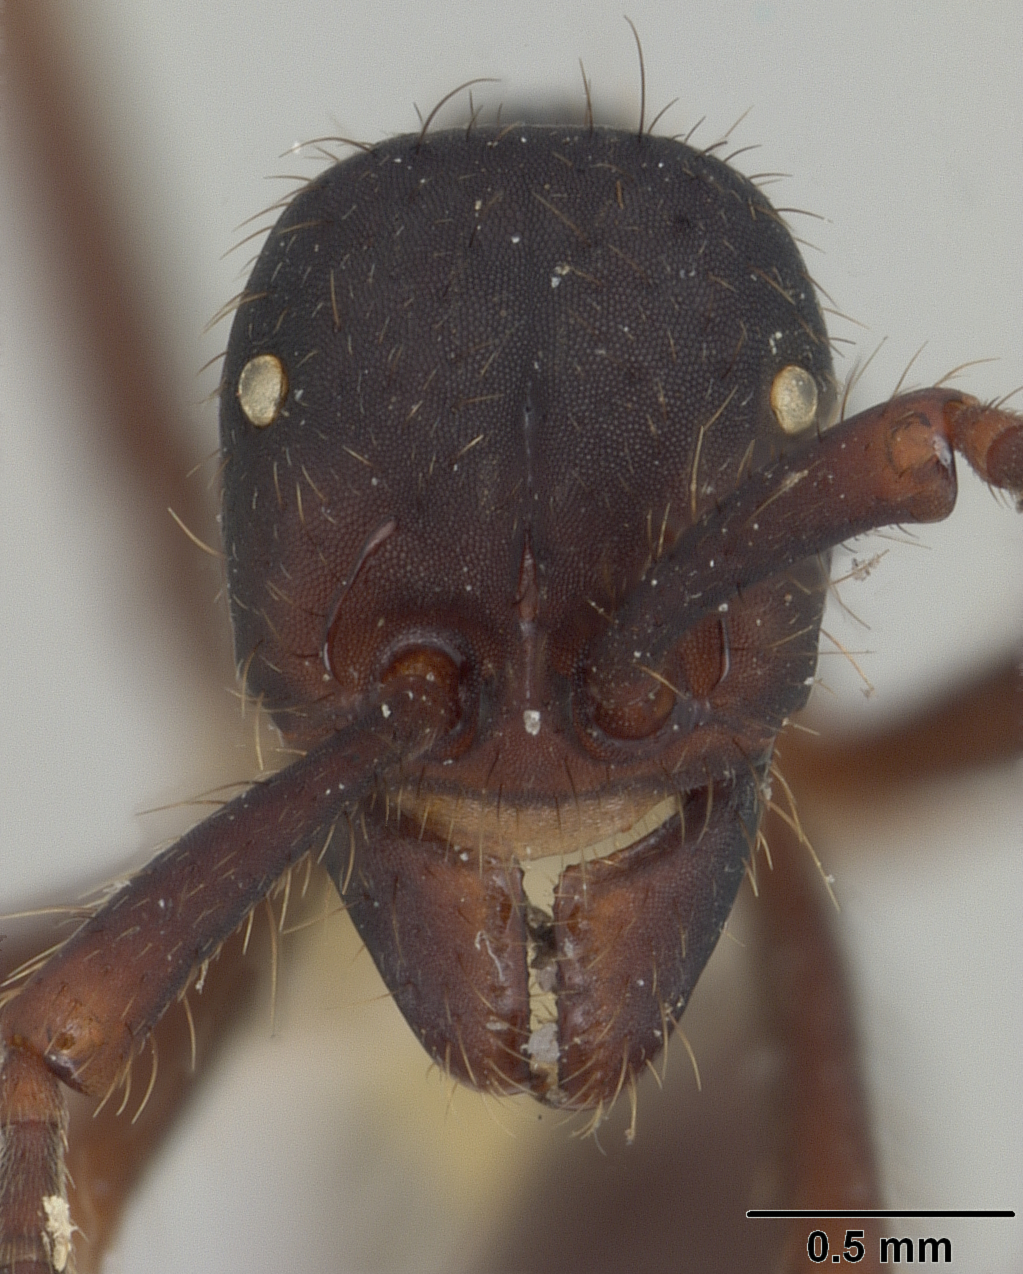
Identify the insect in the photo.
Eciton burchelli
